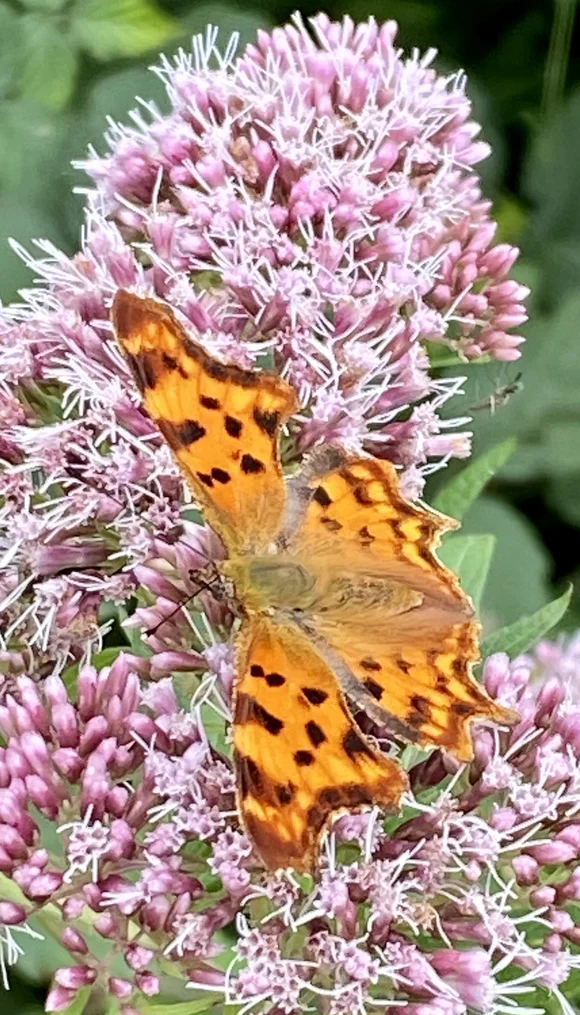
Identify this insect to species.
Polygonia c-album
